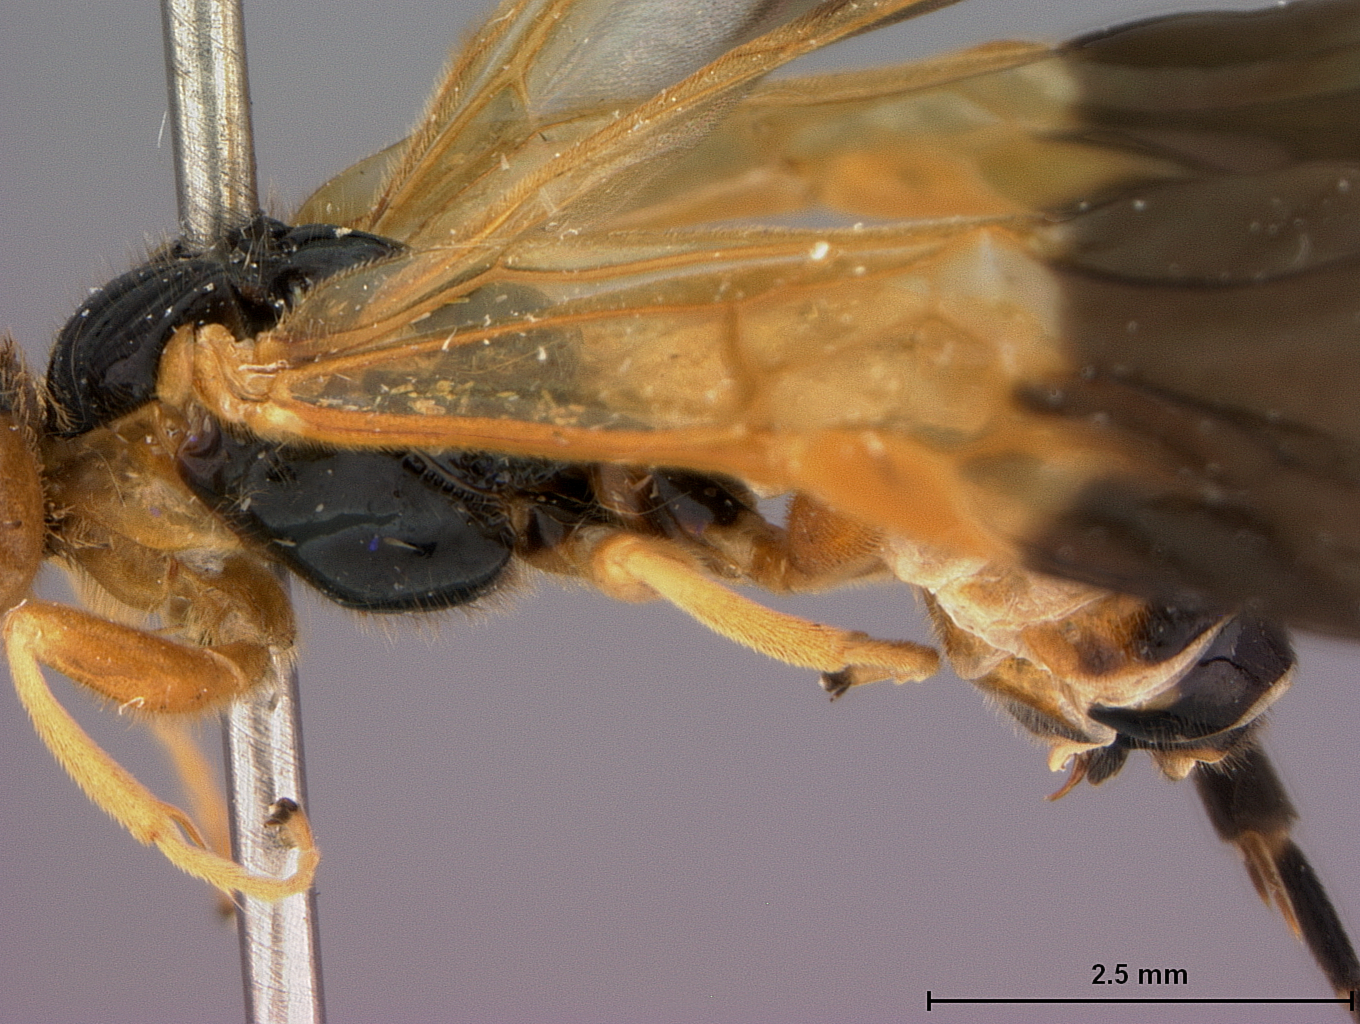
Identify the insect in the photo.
Cardiochiles bubbur
